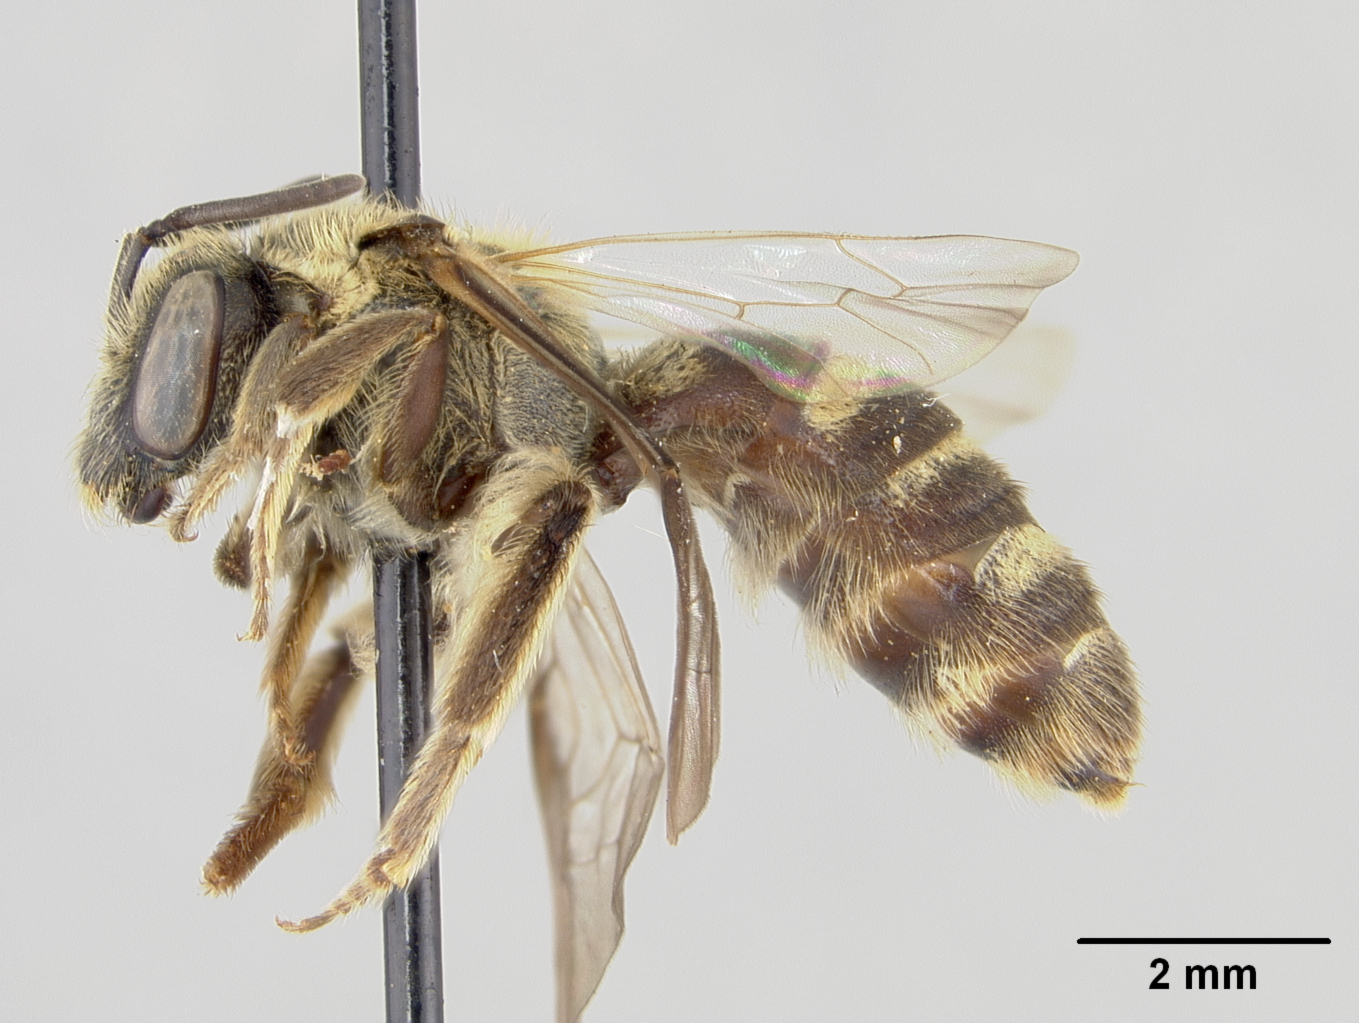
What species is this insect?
Halictus baguionis
